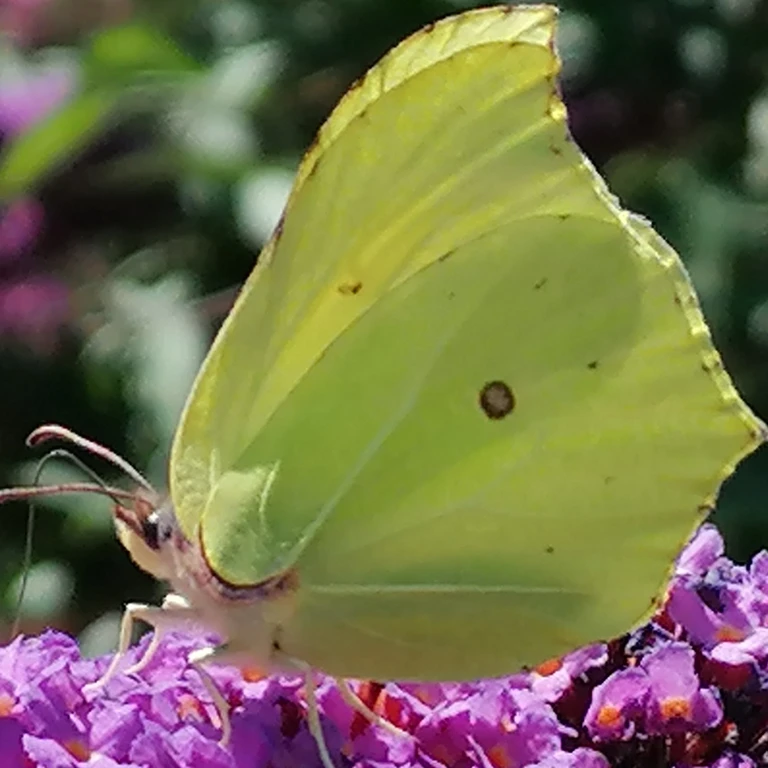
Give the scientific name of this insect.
Gonepteryx rhamni
